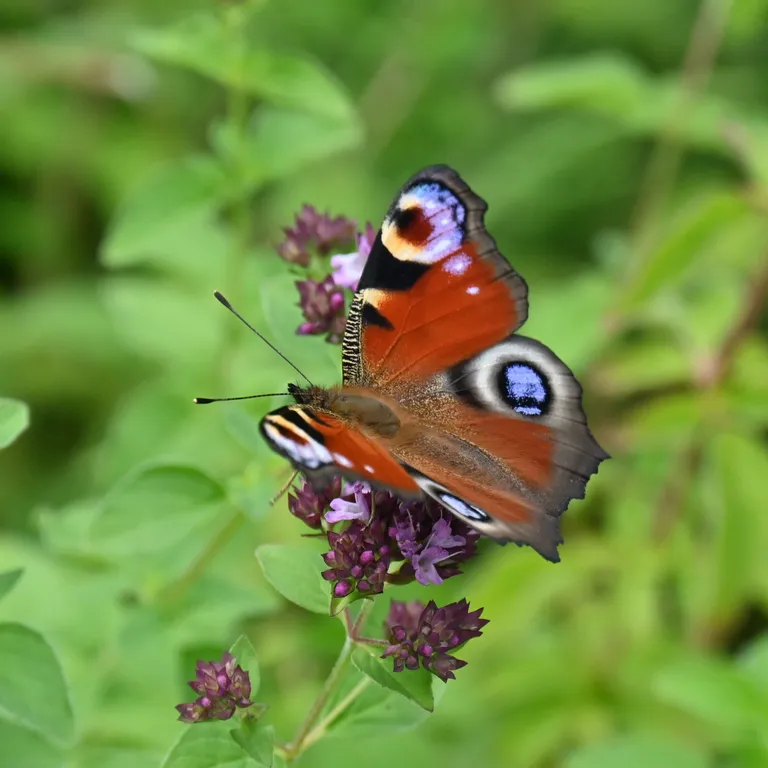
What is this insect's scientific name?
Aglais io
